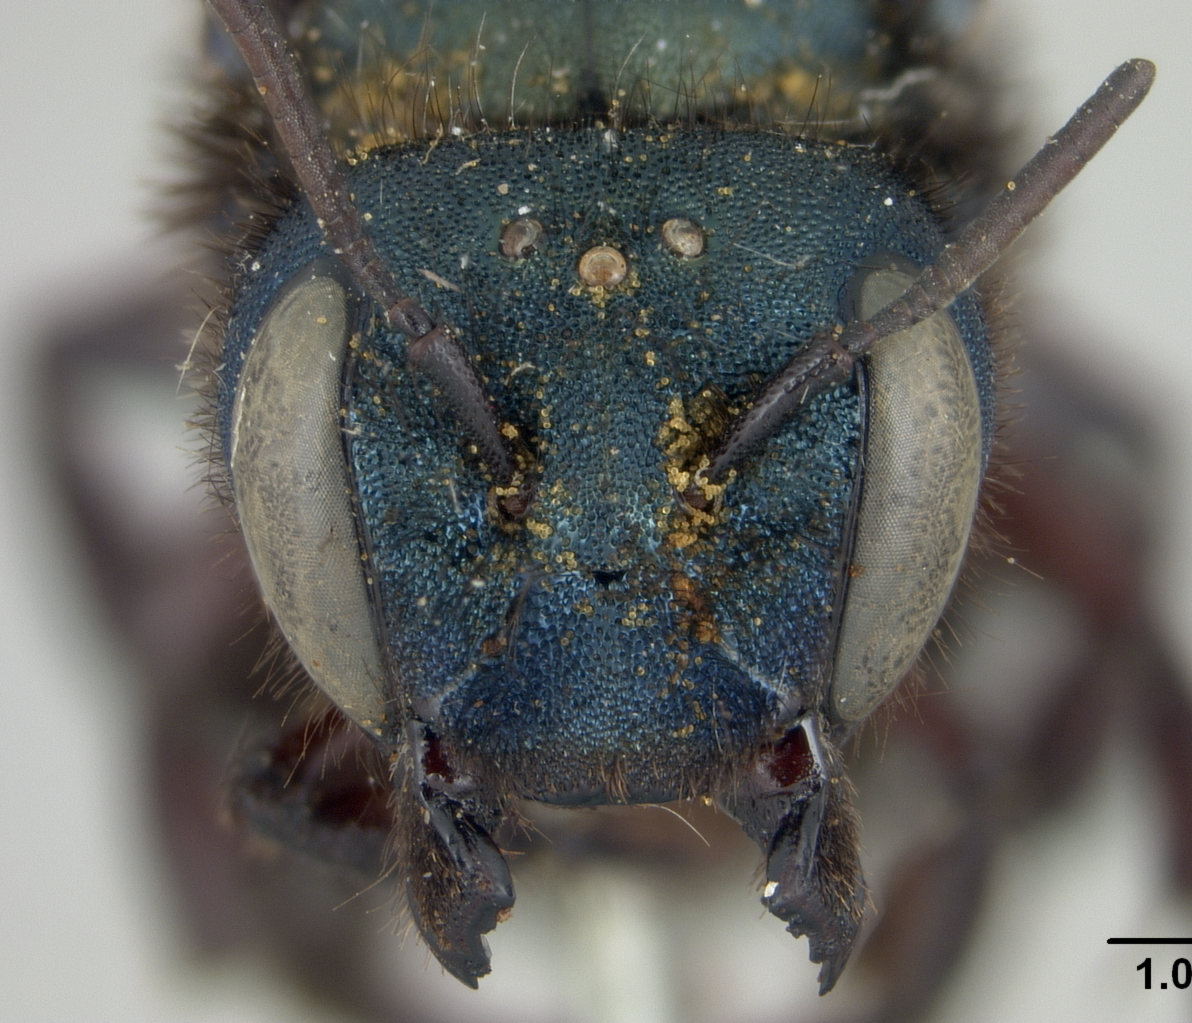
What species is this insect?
Osmia atrocyanea
